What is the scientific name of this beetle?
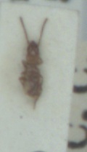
Aepus marinus
